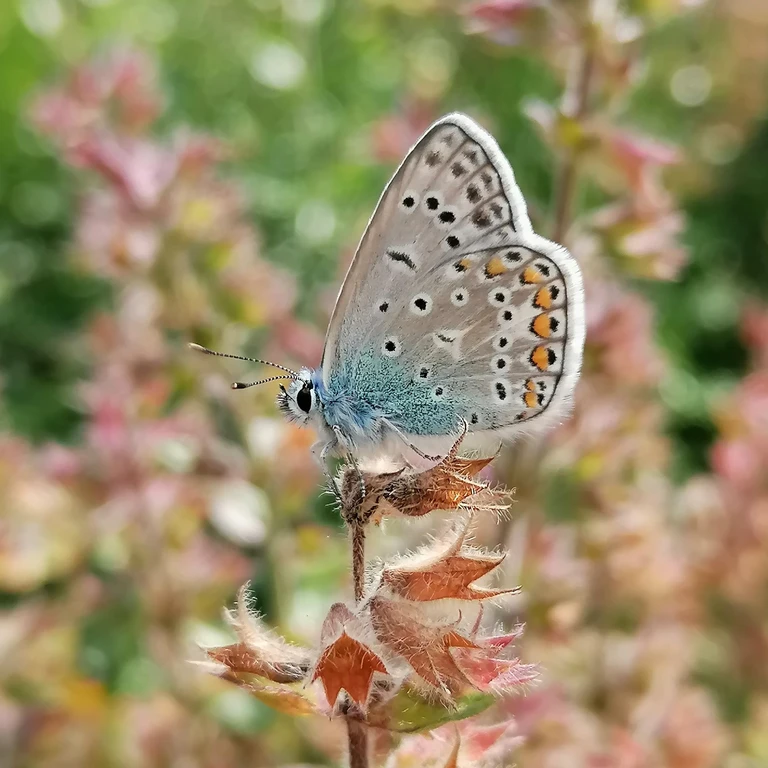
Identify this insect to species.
Polyommatus icarus
